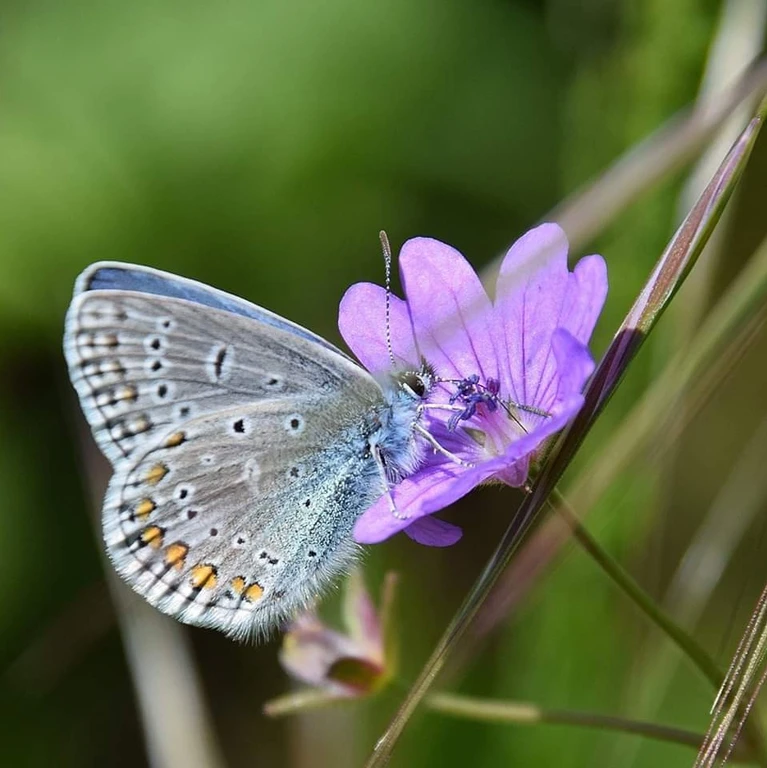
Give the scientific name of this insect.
Polyommatus icarus
